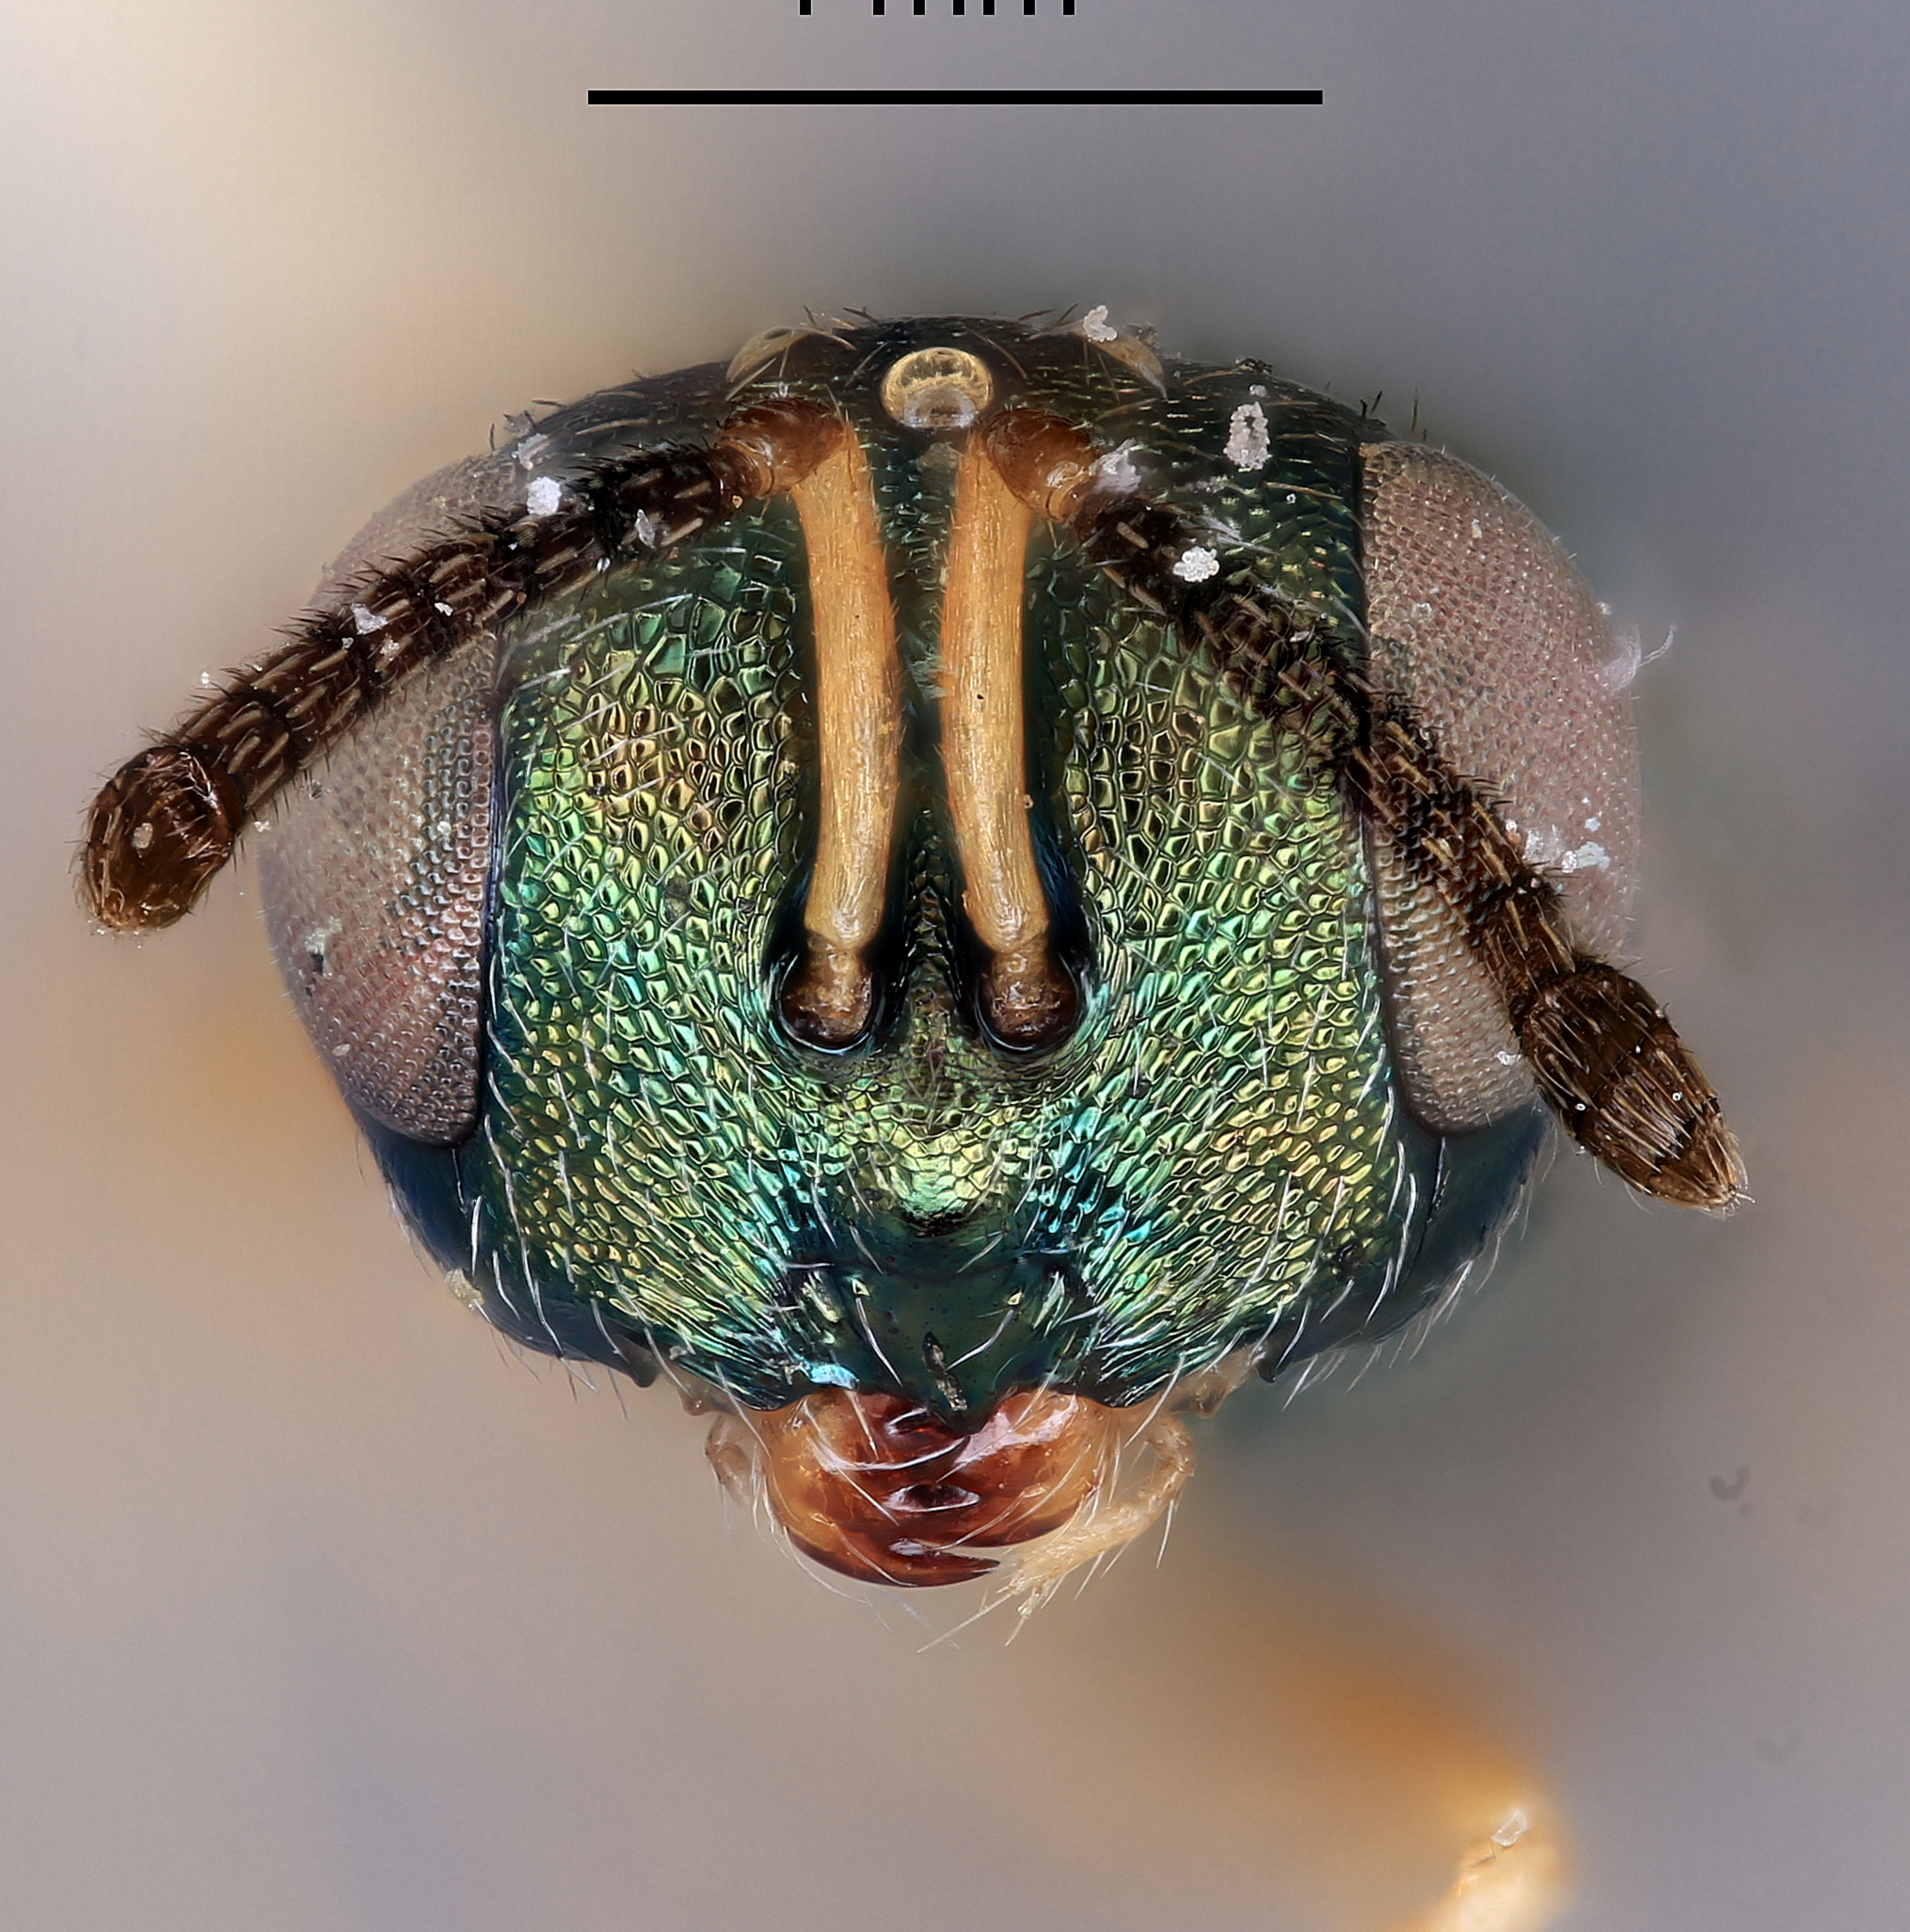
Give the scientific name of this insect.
Plutothrix ligyptera
